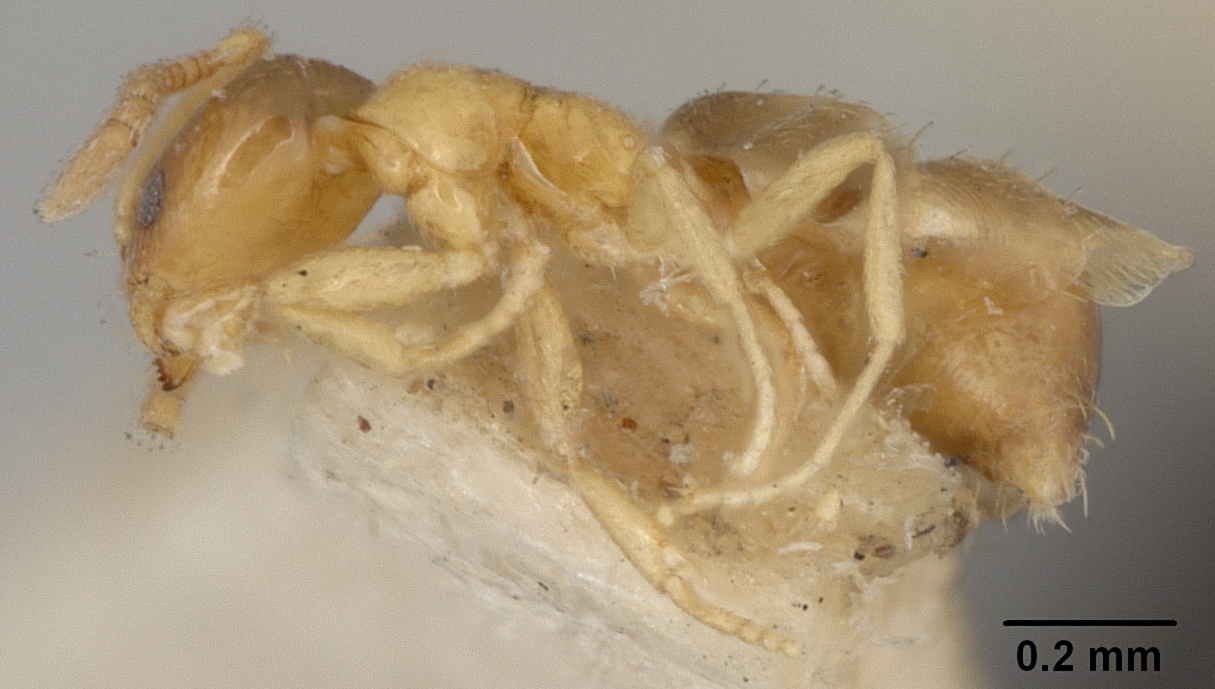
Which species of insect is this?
Plagiolepis exigua
